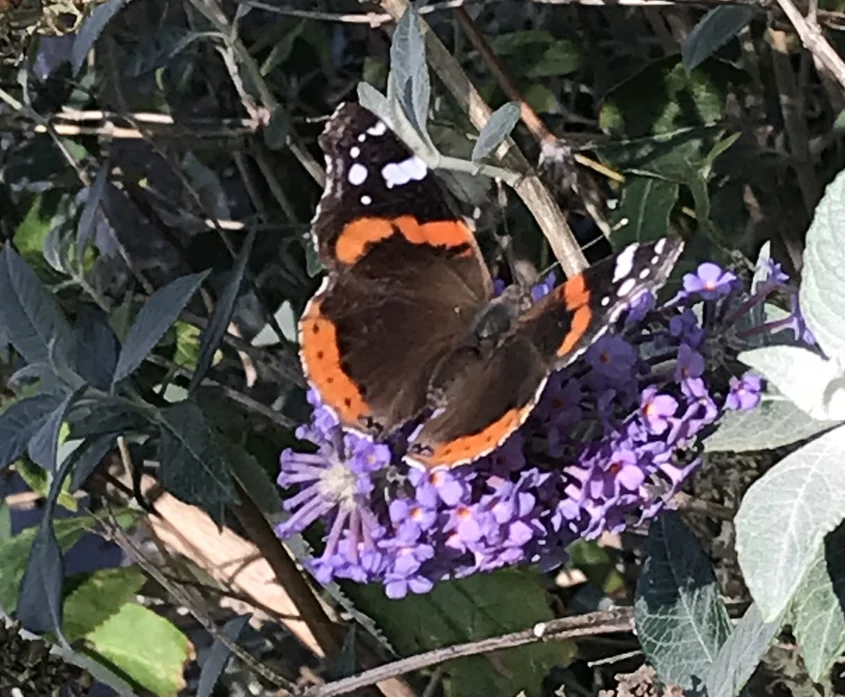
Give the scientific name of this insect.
Vanessa atalanta
